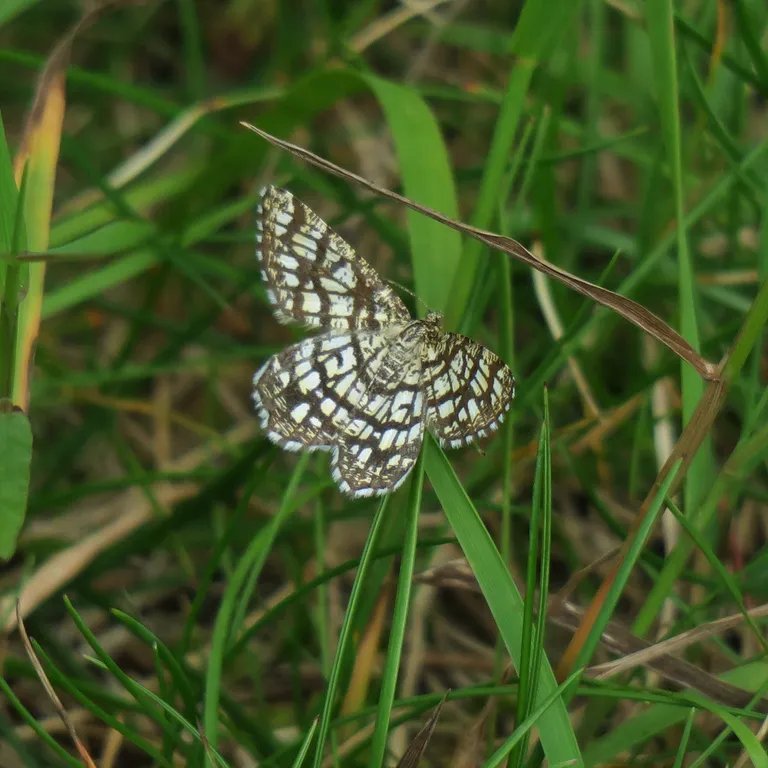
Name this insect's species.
Chiasmia clathrata
